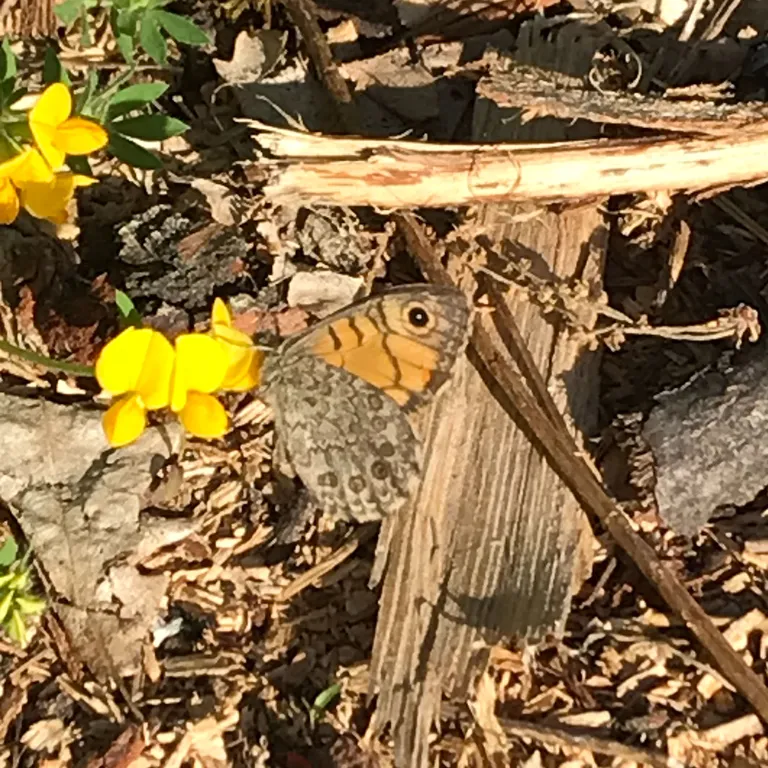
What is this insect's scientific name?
Lasiommata megera (also Pararge megera)
